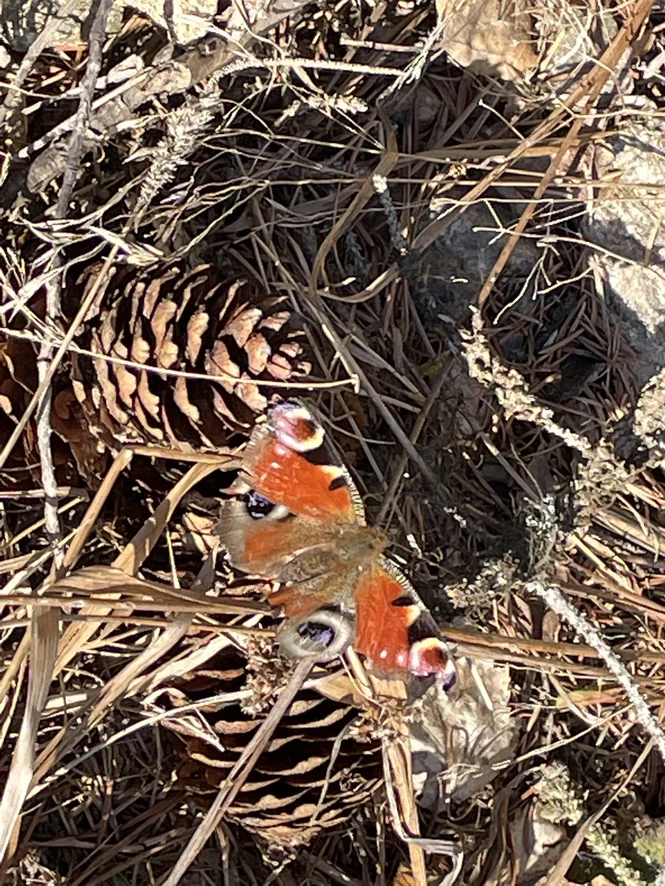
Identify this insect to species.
Aglais io
